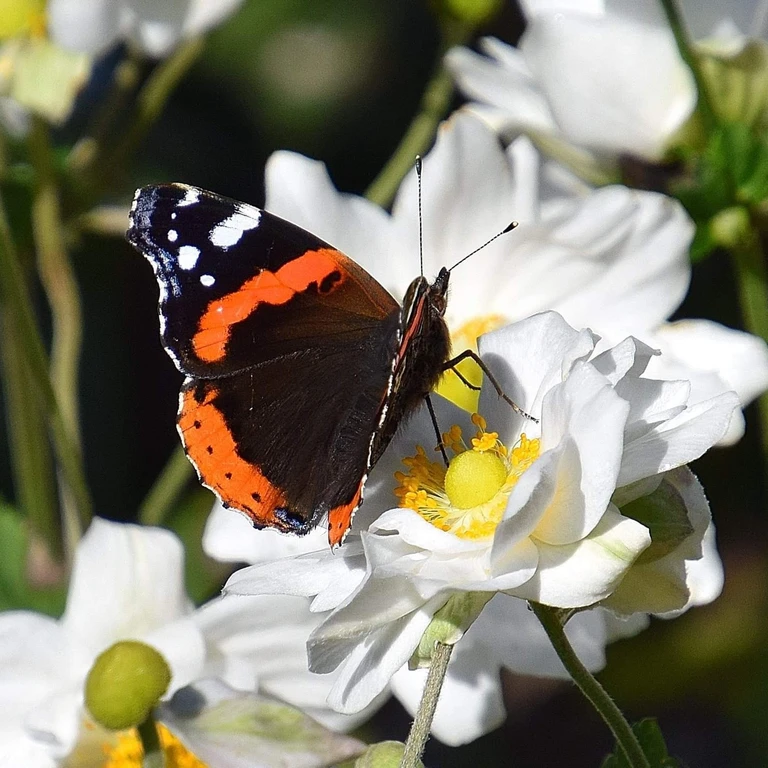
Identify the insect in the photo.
Vanessa atalanta
